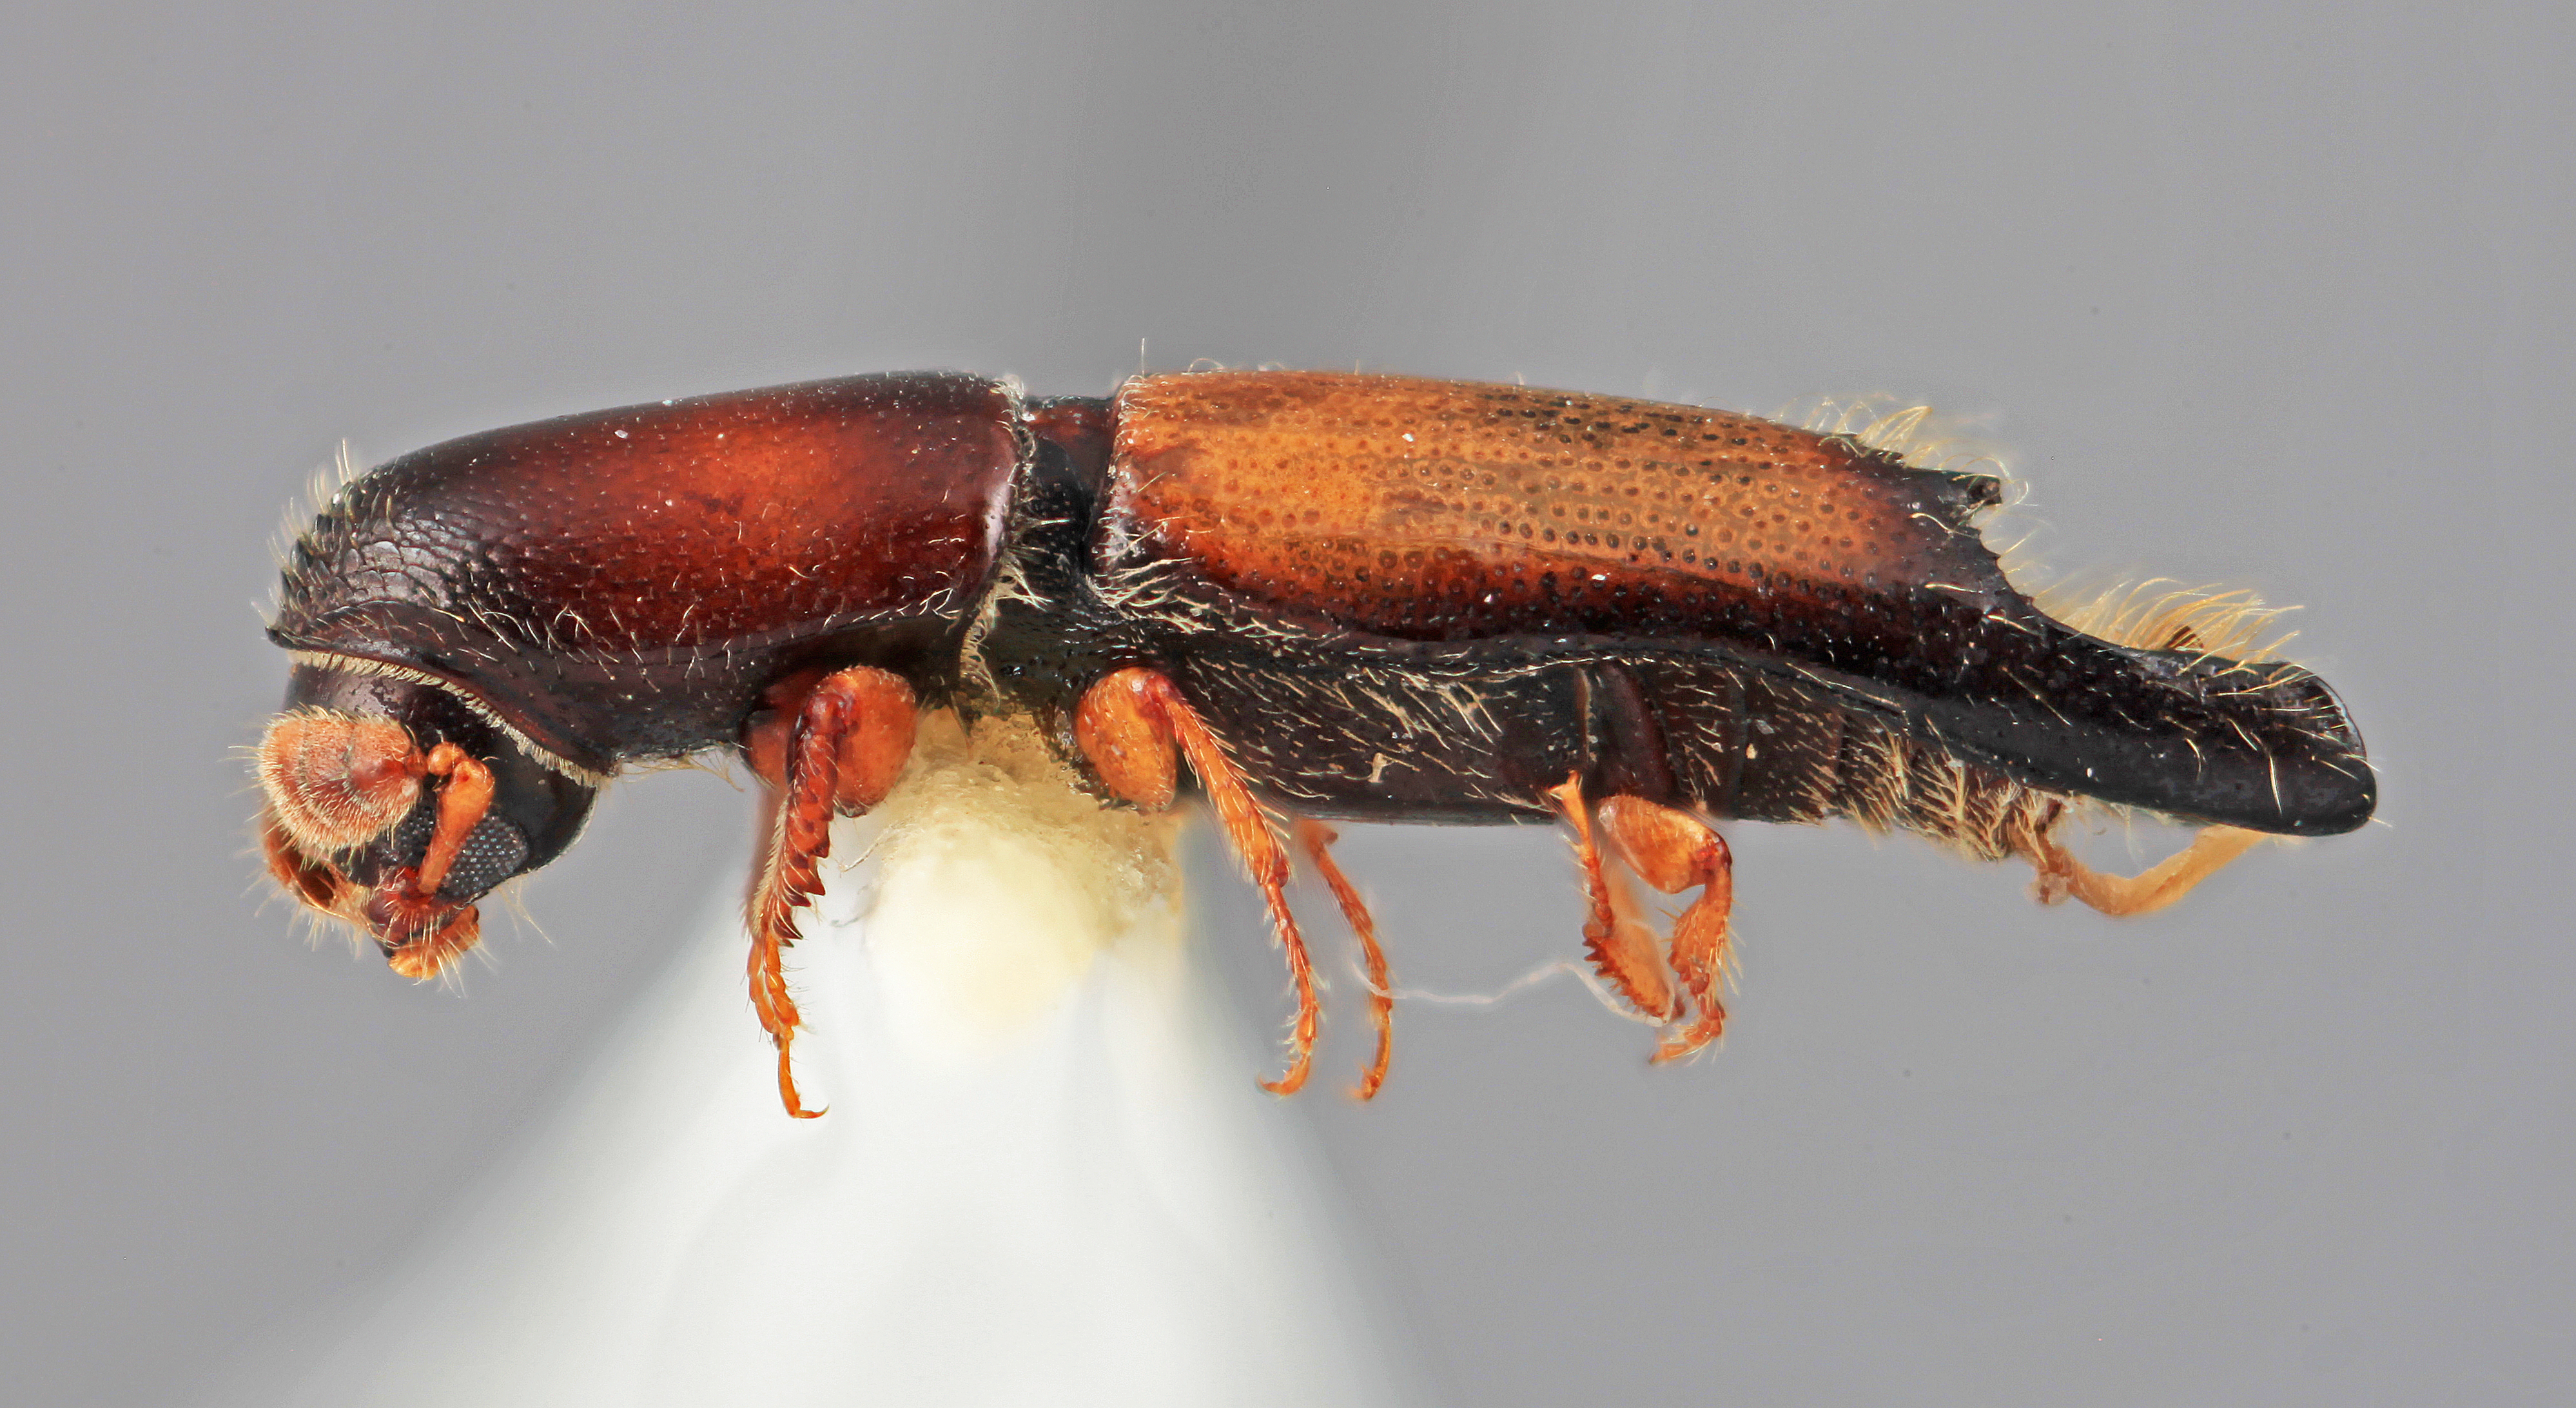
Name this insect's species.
Amphicranus attenuatus
